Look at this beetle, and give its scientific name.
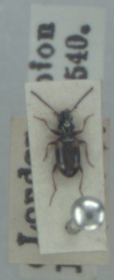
Bembidion quadrimaculatum
